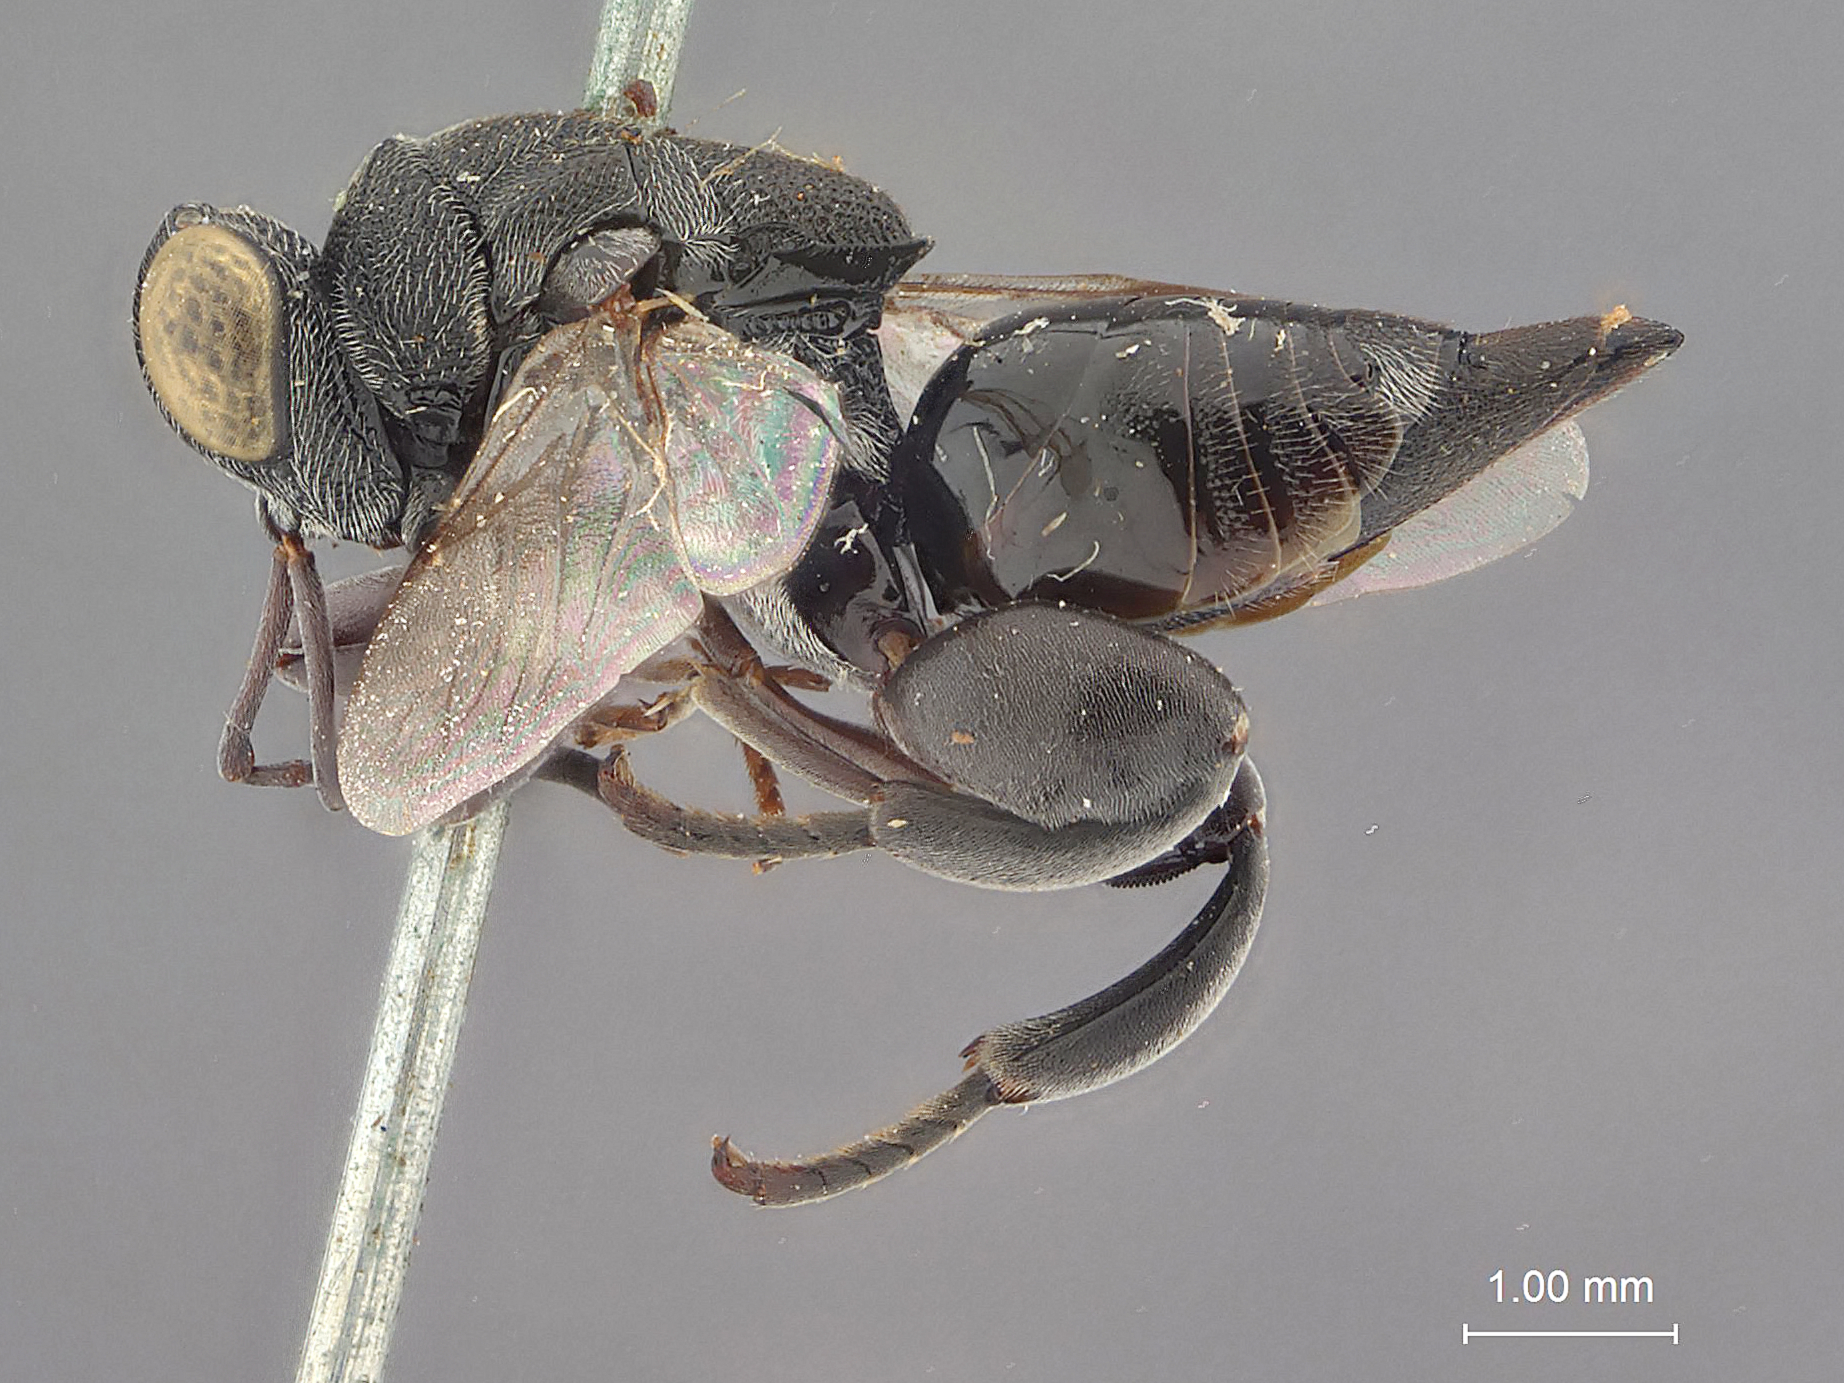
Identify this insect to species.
Antrocephalus grisselli
